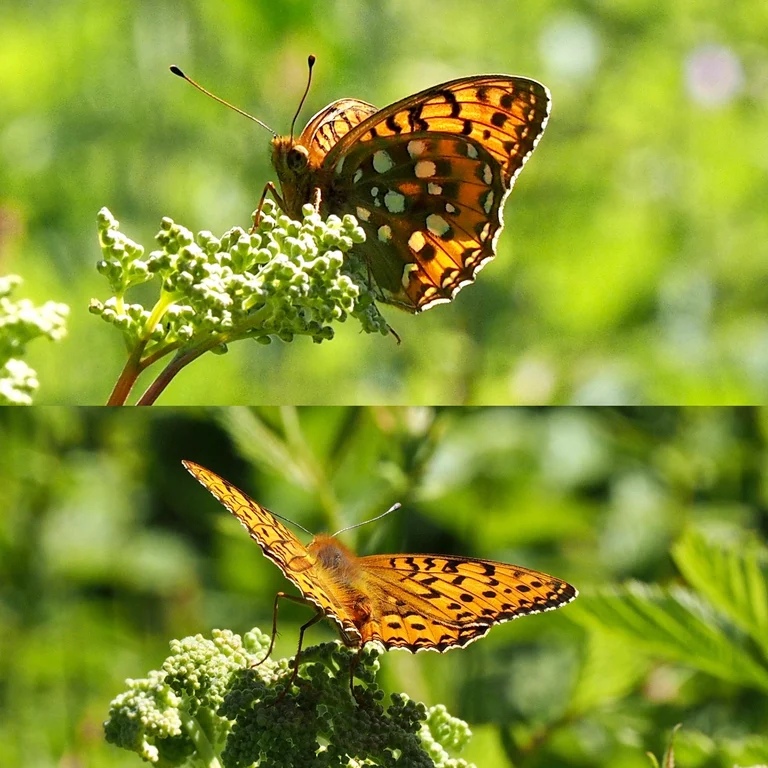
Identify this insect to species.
Speyeria aglaja
